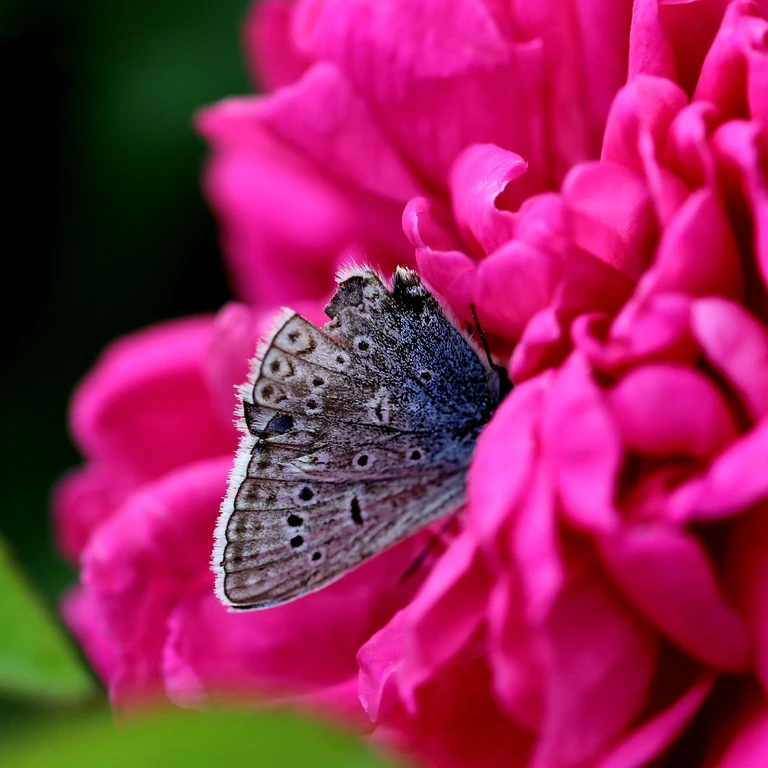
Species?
Polyommatus icarus
